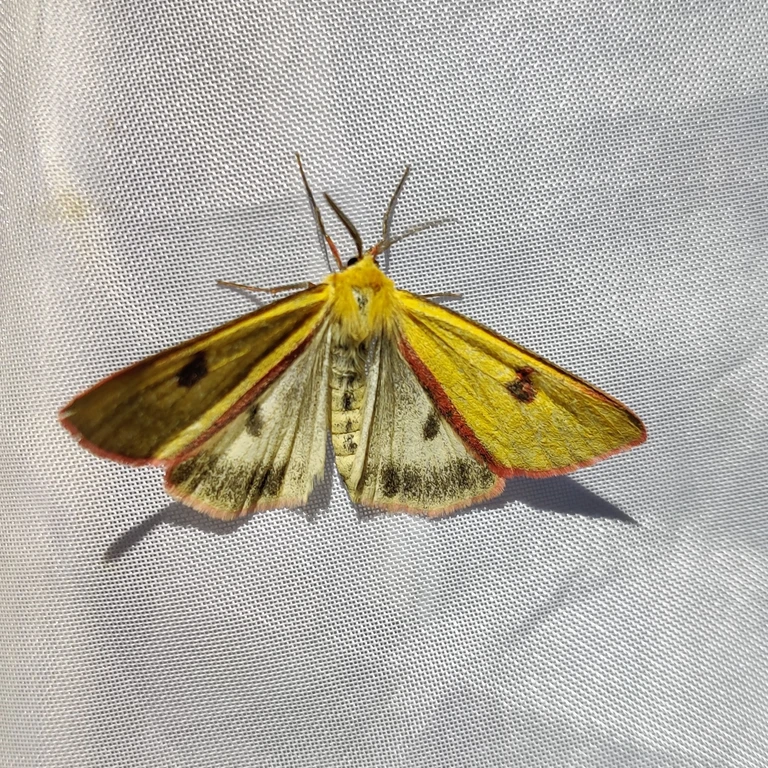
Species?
Diacrisia sannio
